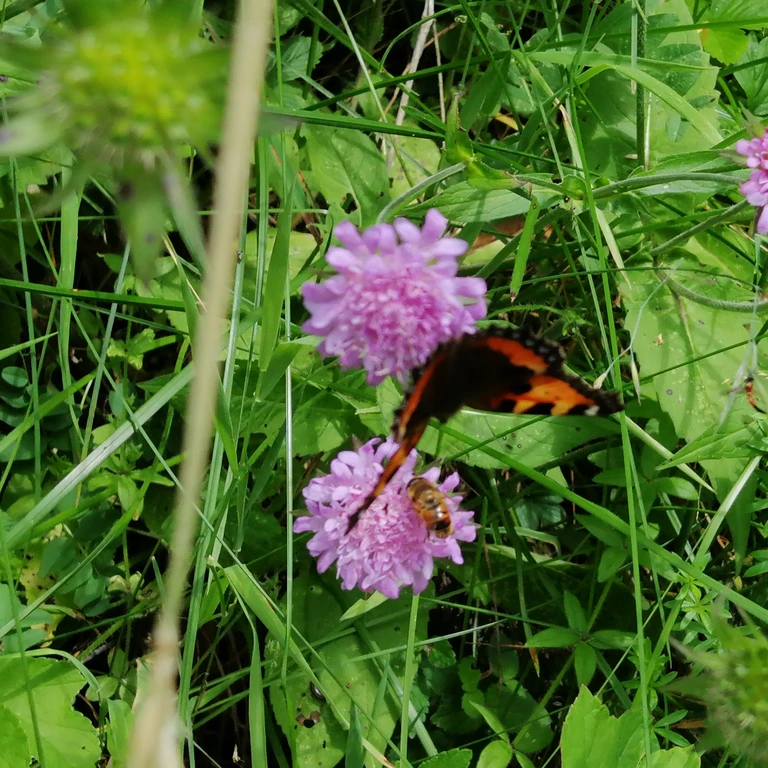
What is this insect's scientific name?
Aglais urticae
